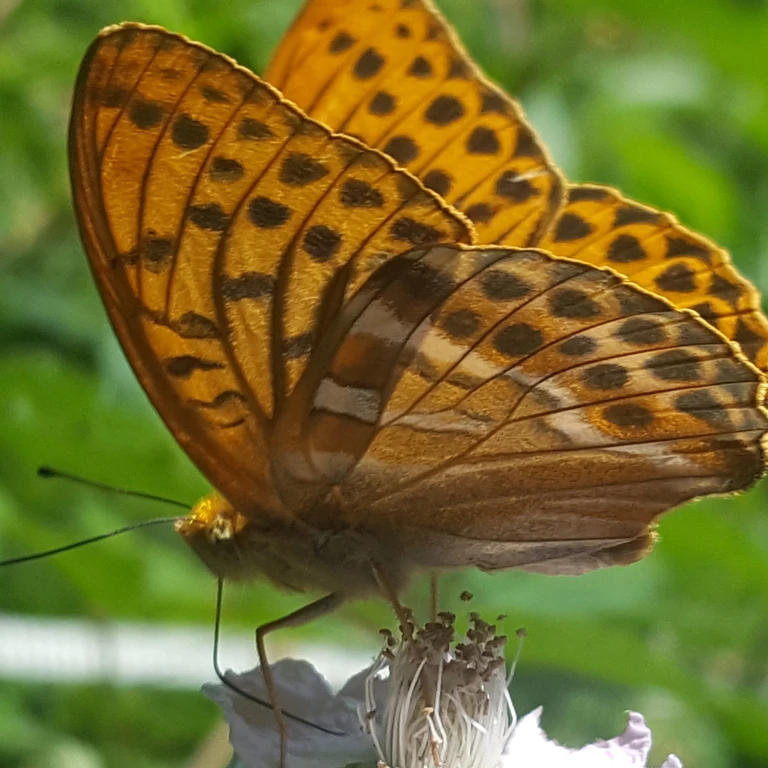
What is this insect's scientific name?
Argynnis paphia
